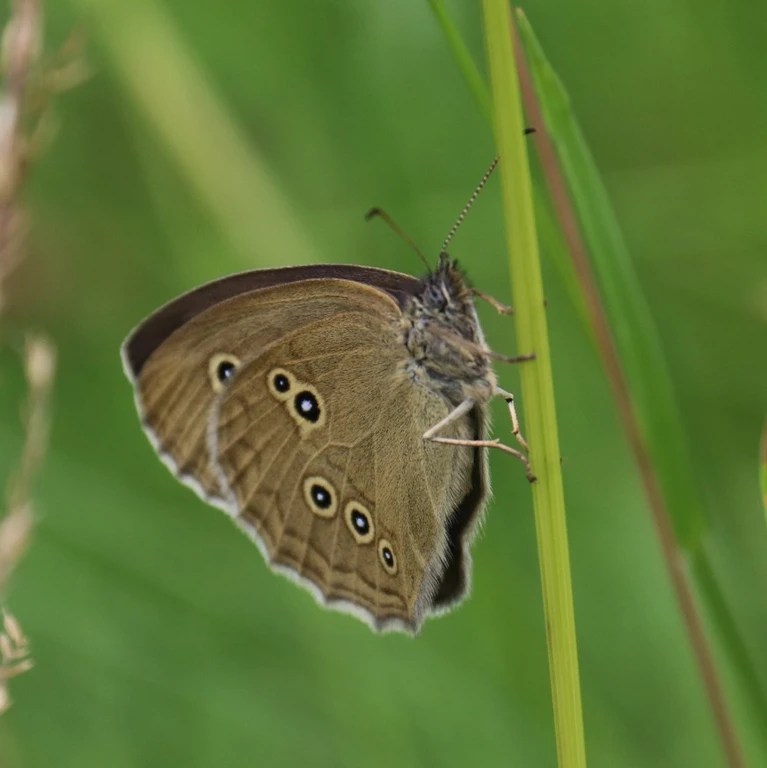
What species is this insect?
Aphantopus hyperantus
